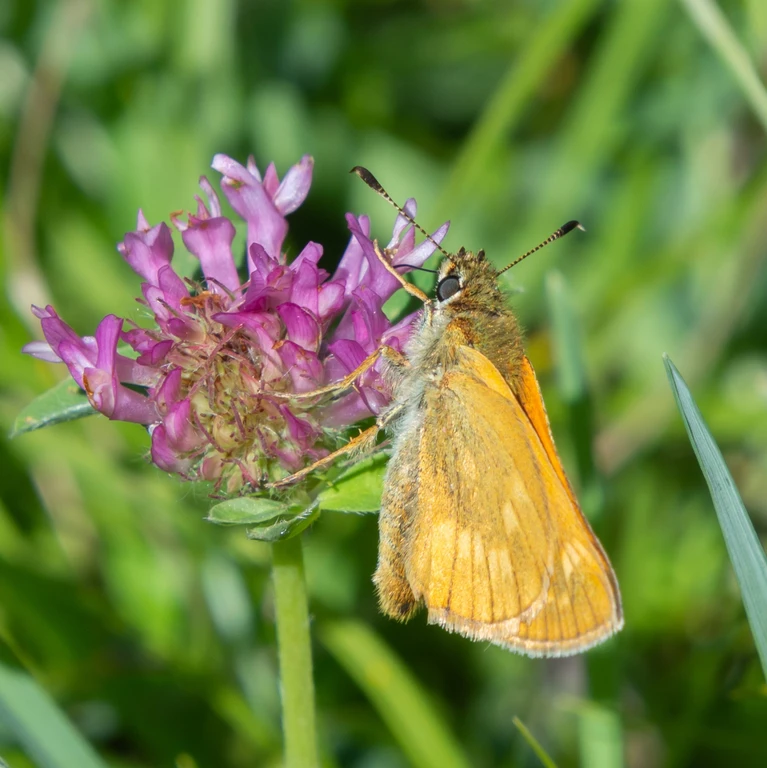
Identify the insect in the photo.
Ochlodes sylvanus (also Ochlodes venata)
